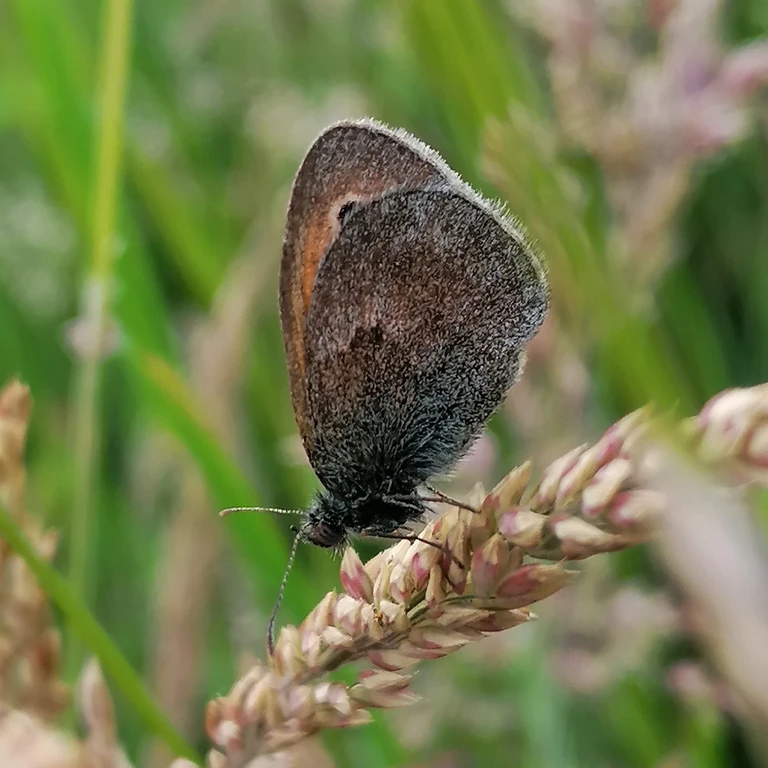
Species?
Coenonympha pamphilus
